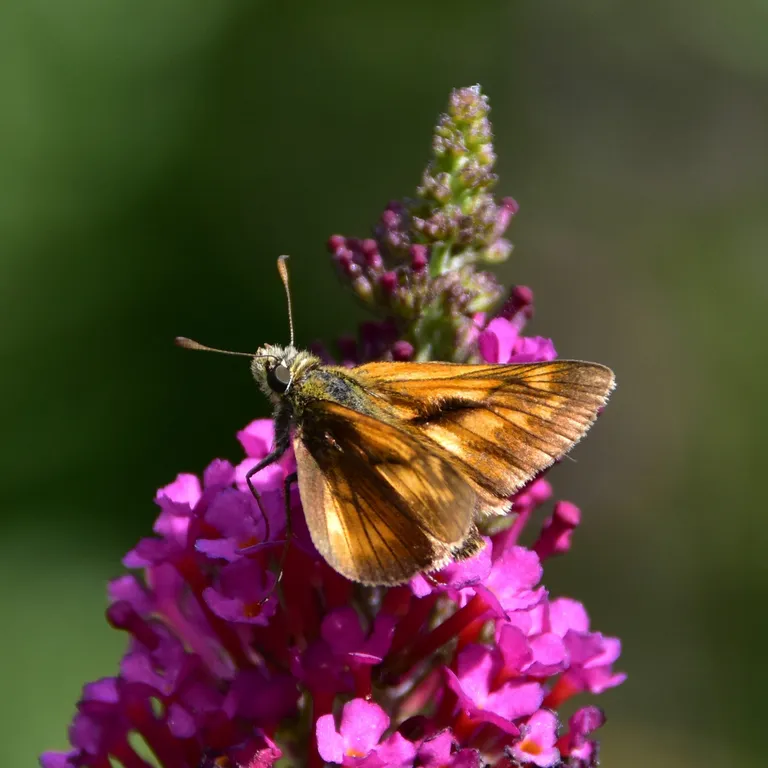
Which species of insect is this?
Ochlodes sylvanus (also Ochlodes venata)
